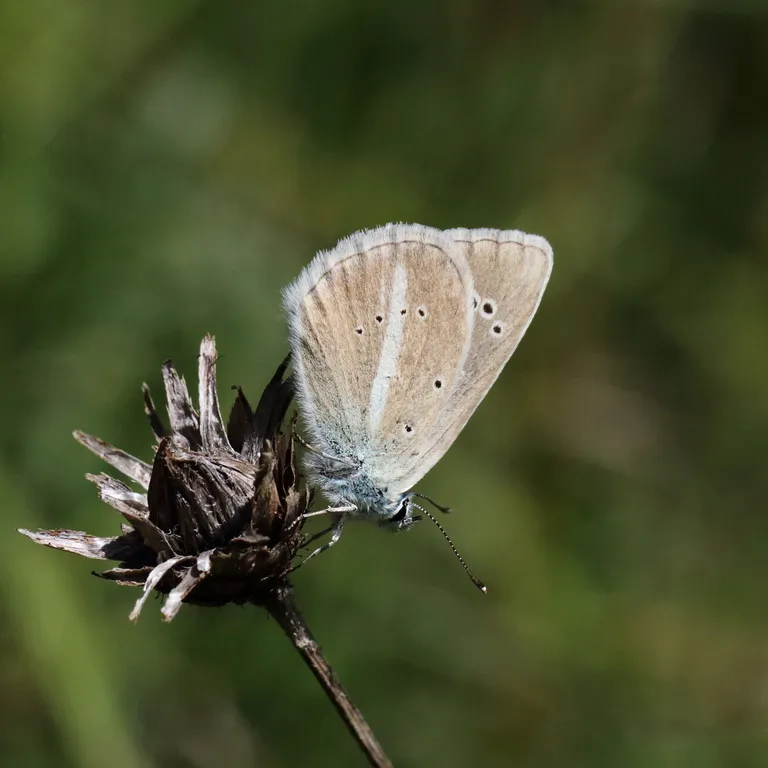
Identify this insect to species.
Polyommatus damon (also Agrodiaetus damon)
